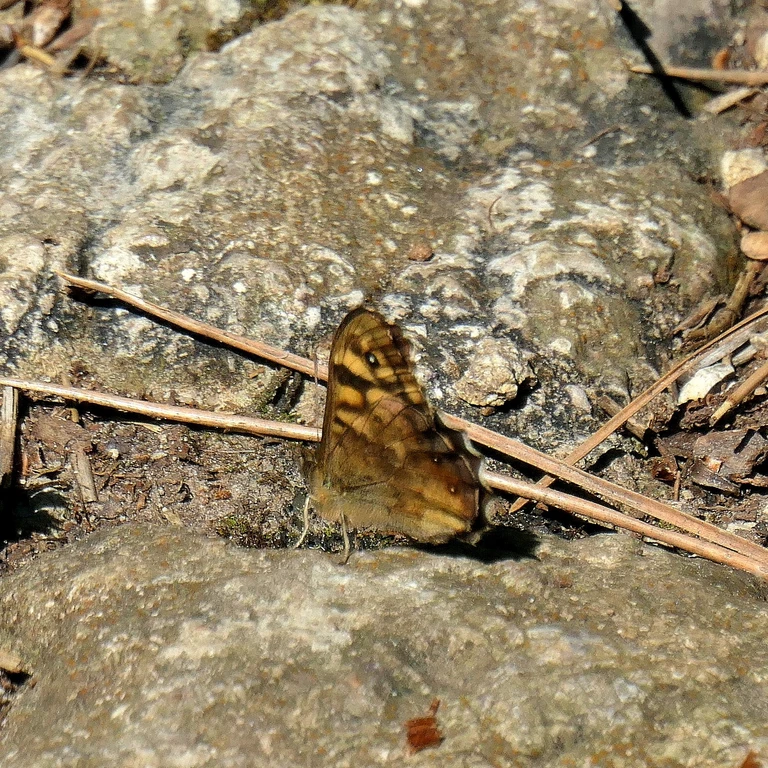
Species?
Pararge aegeria
